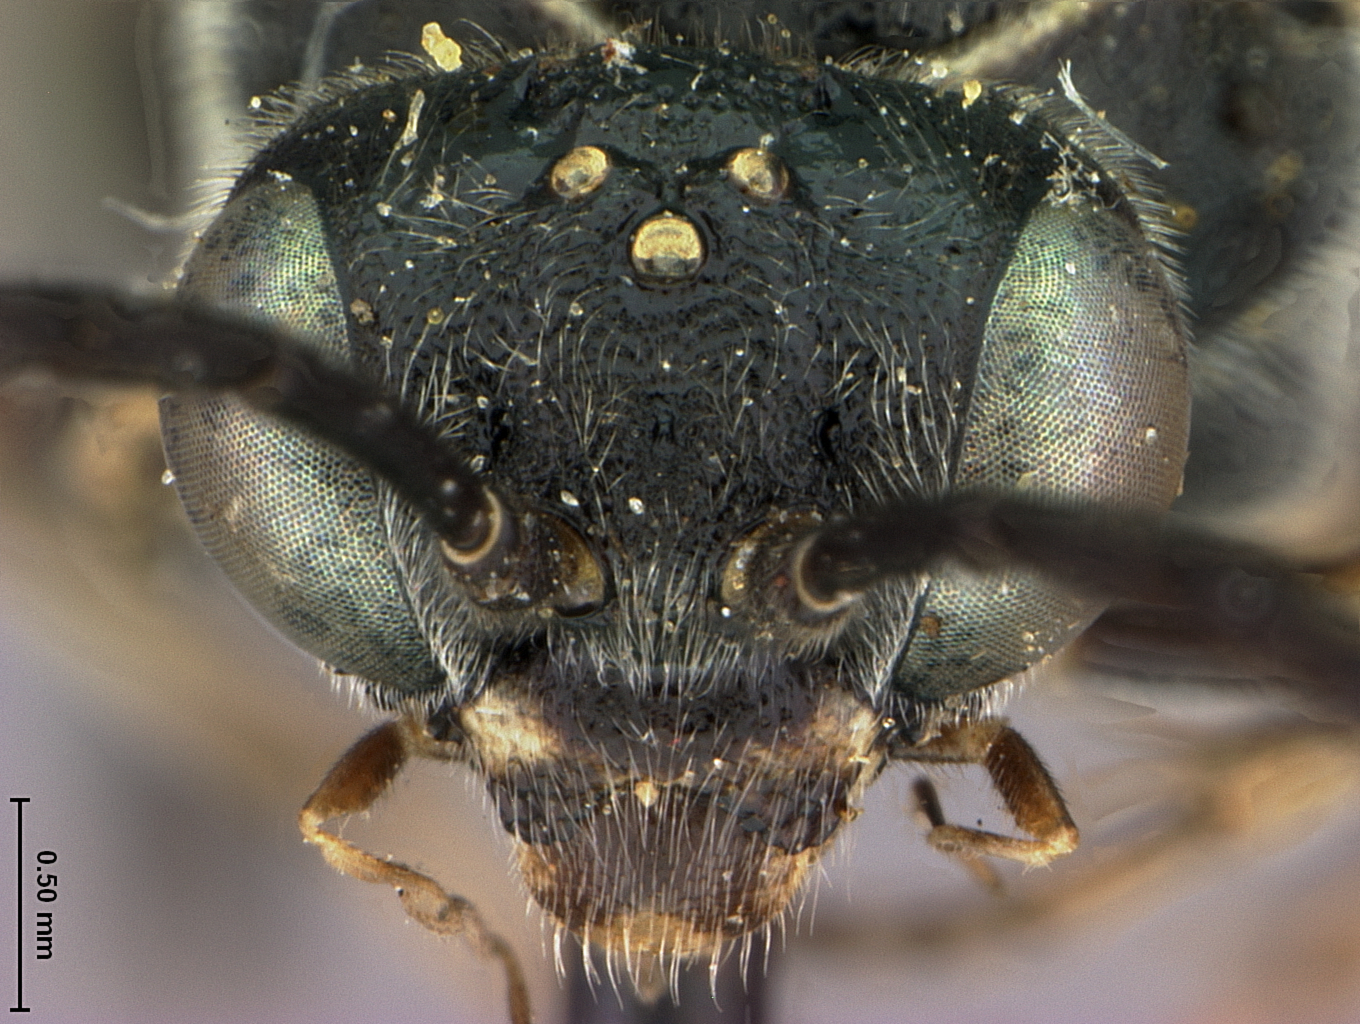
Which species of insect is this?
Macrophya raui
